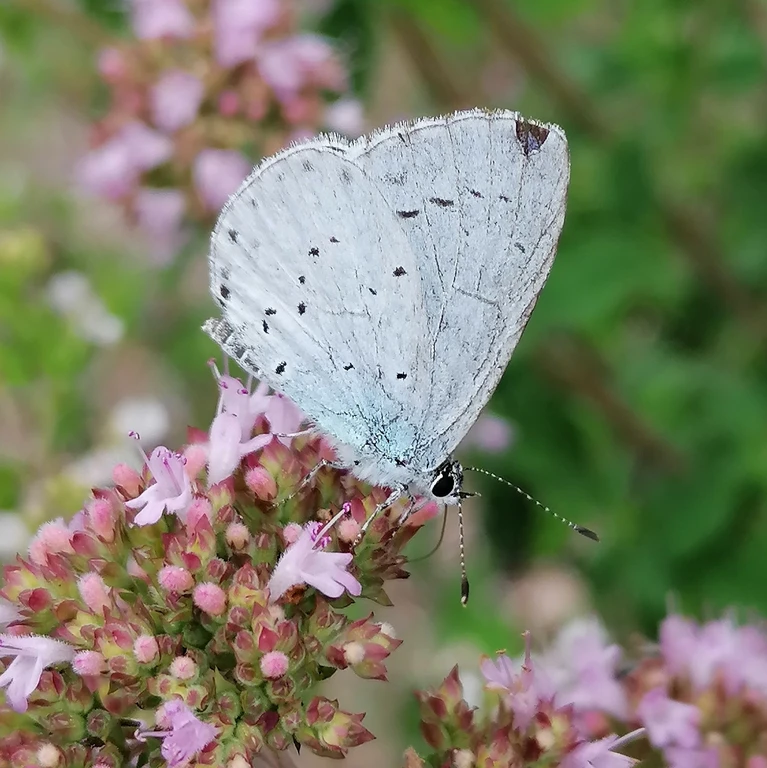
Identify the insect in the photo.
Celastrina argiolus
